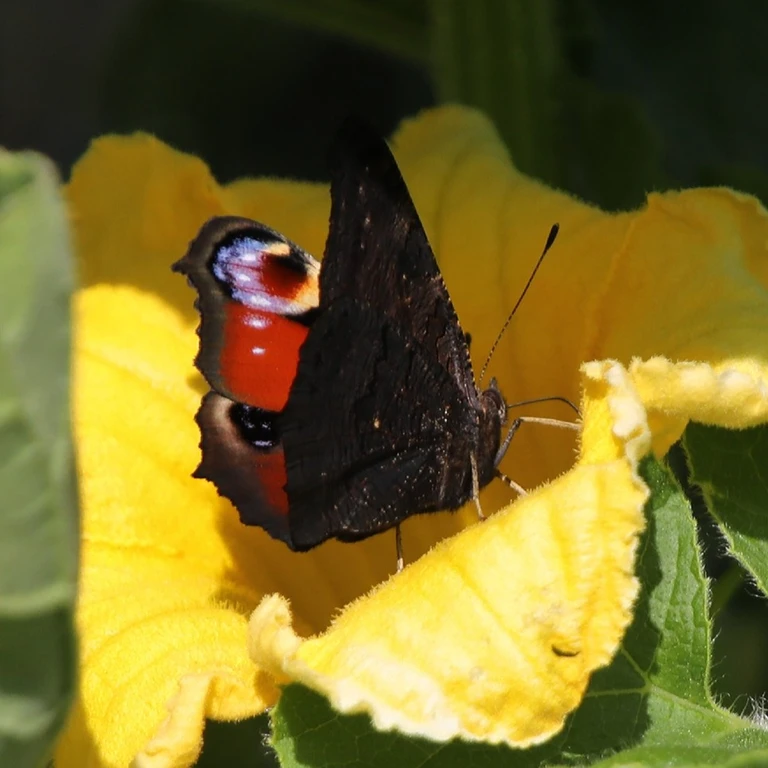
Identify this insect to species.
Aglais io
